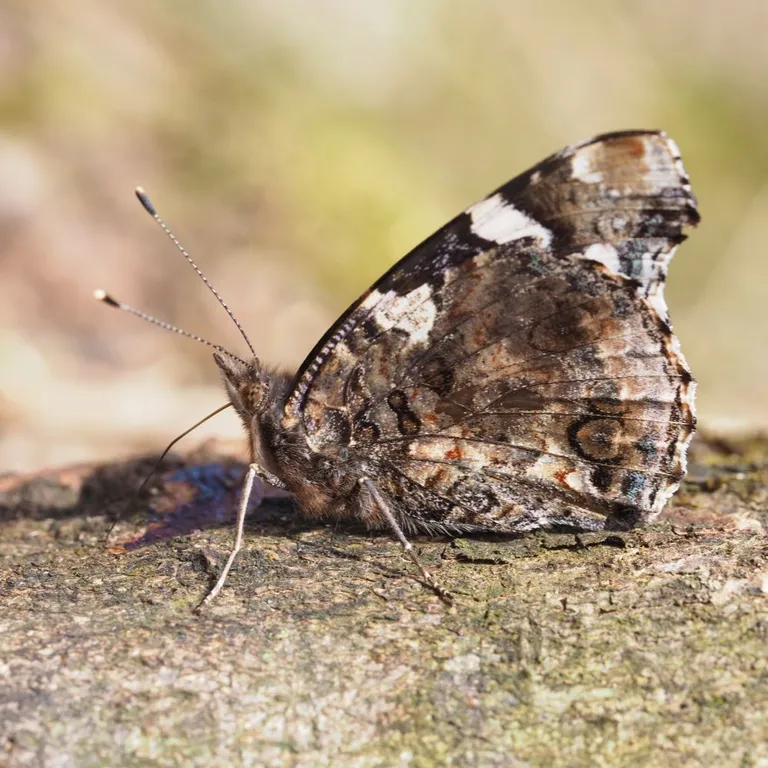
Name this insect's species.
Vanessa atalanta
